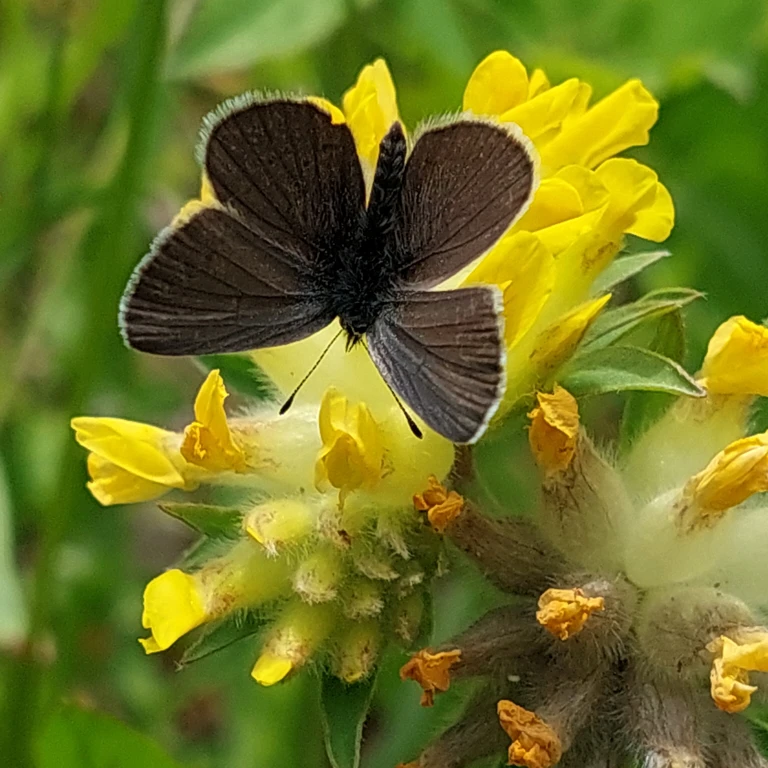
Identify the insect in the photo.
Cupido minimus
